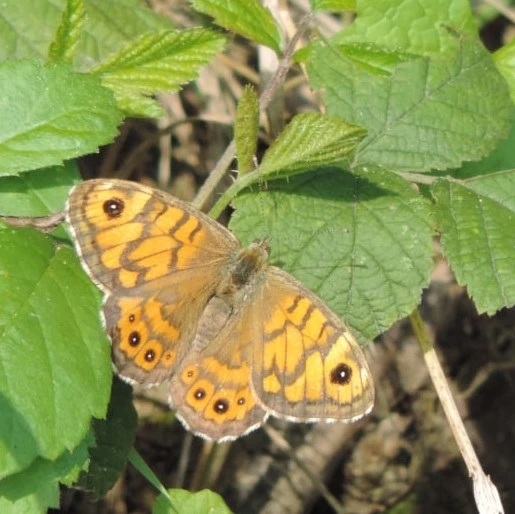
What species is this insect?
Lasiommata megera (also Pararge megera)
